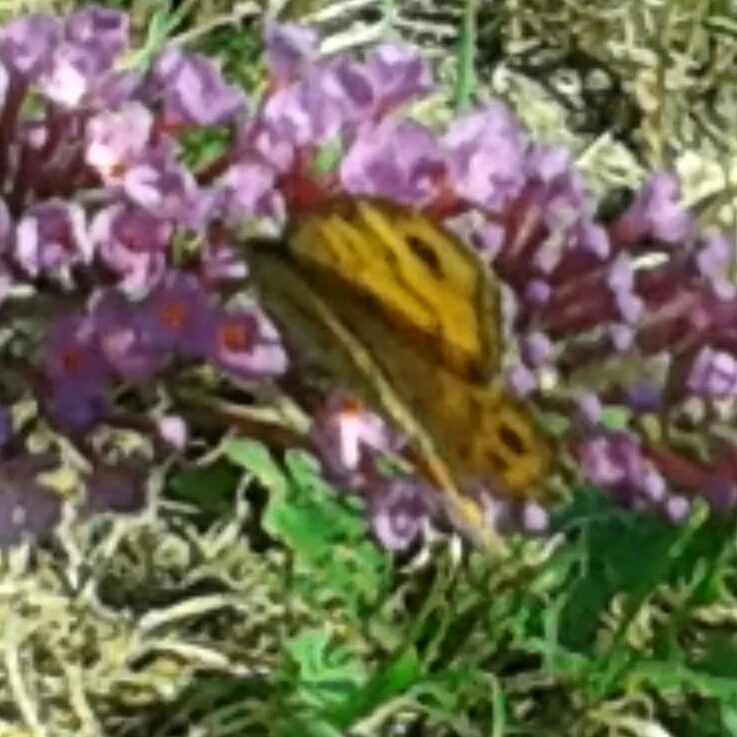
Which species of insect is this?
Lasiommata megera (also Pararge megera)
